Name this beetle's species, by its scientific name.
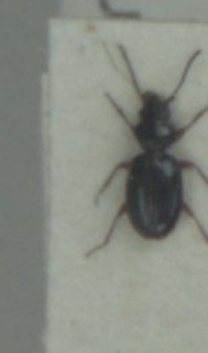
Bembidion gilvipes
